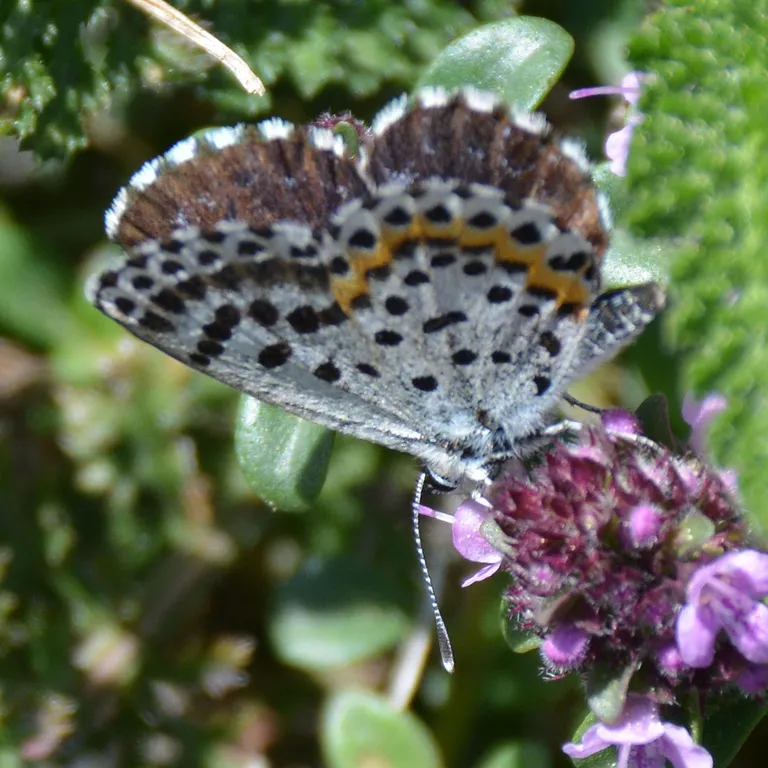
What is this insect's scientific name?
Scolitantides orion
